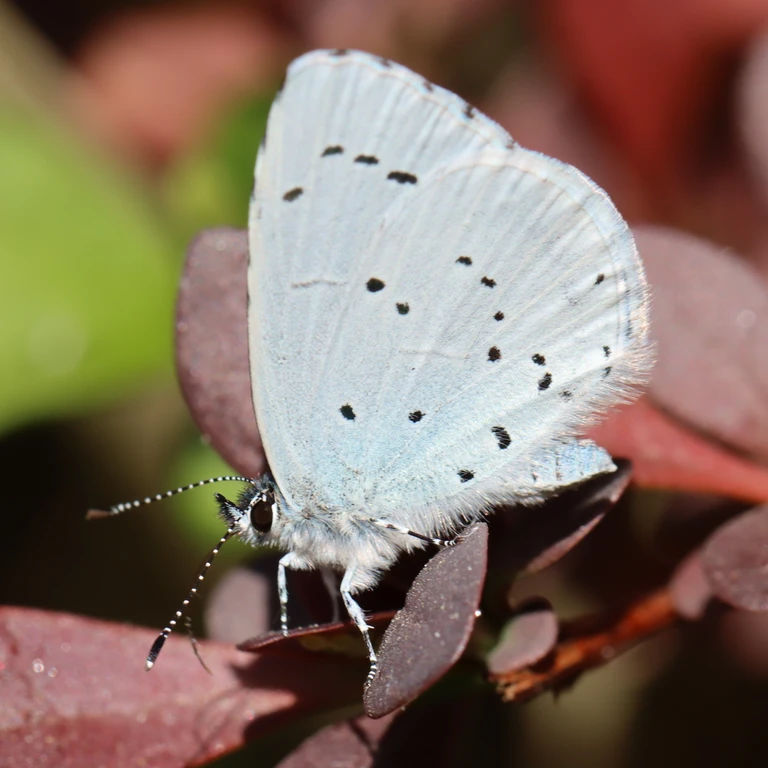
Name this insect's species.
Celastrina argiolus
